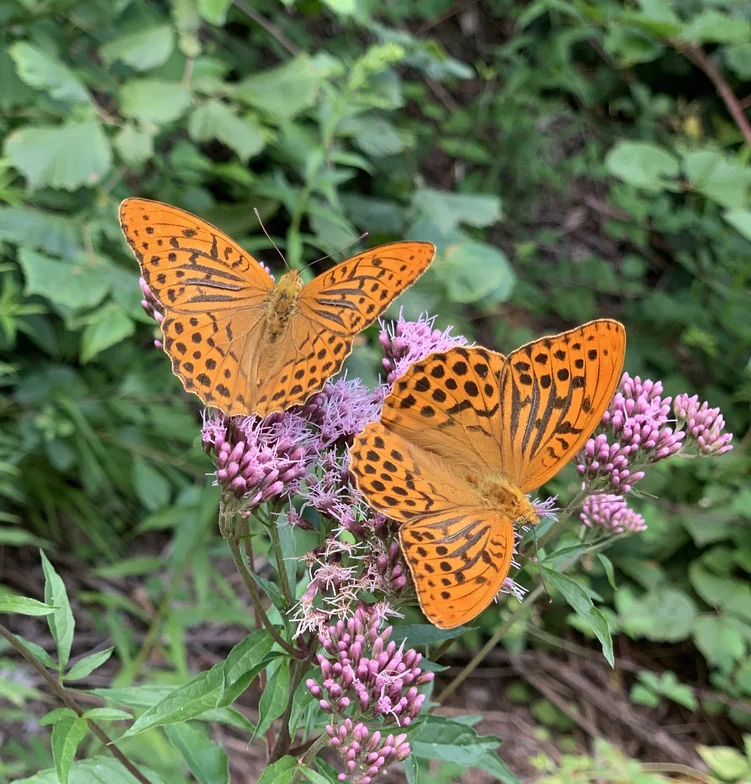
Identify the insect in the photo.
Argynnis paphia
